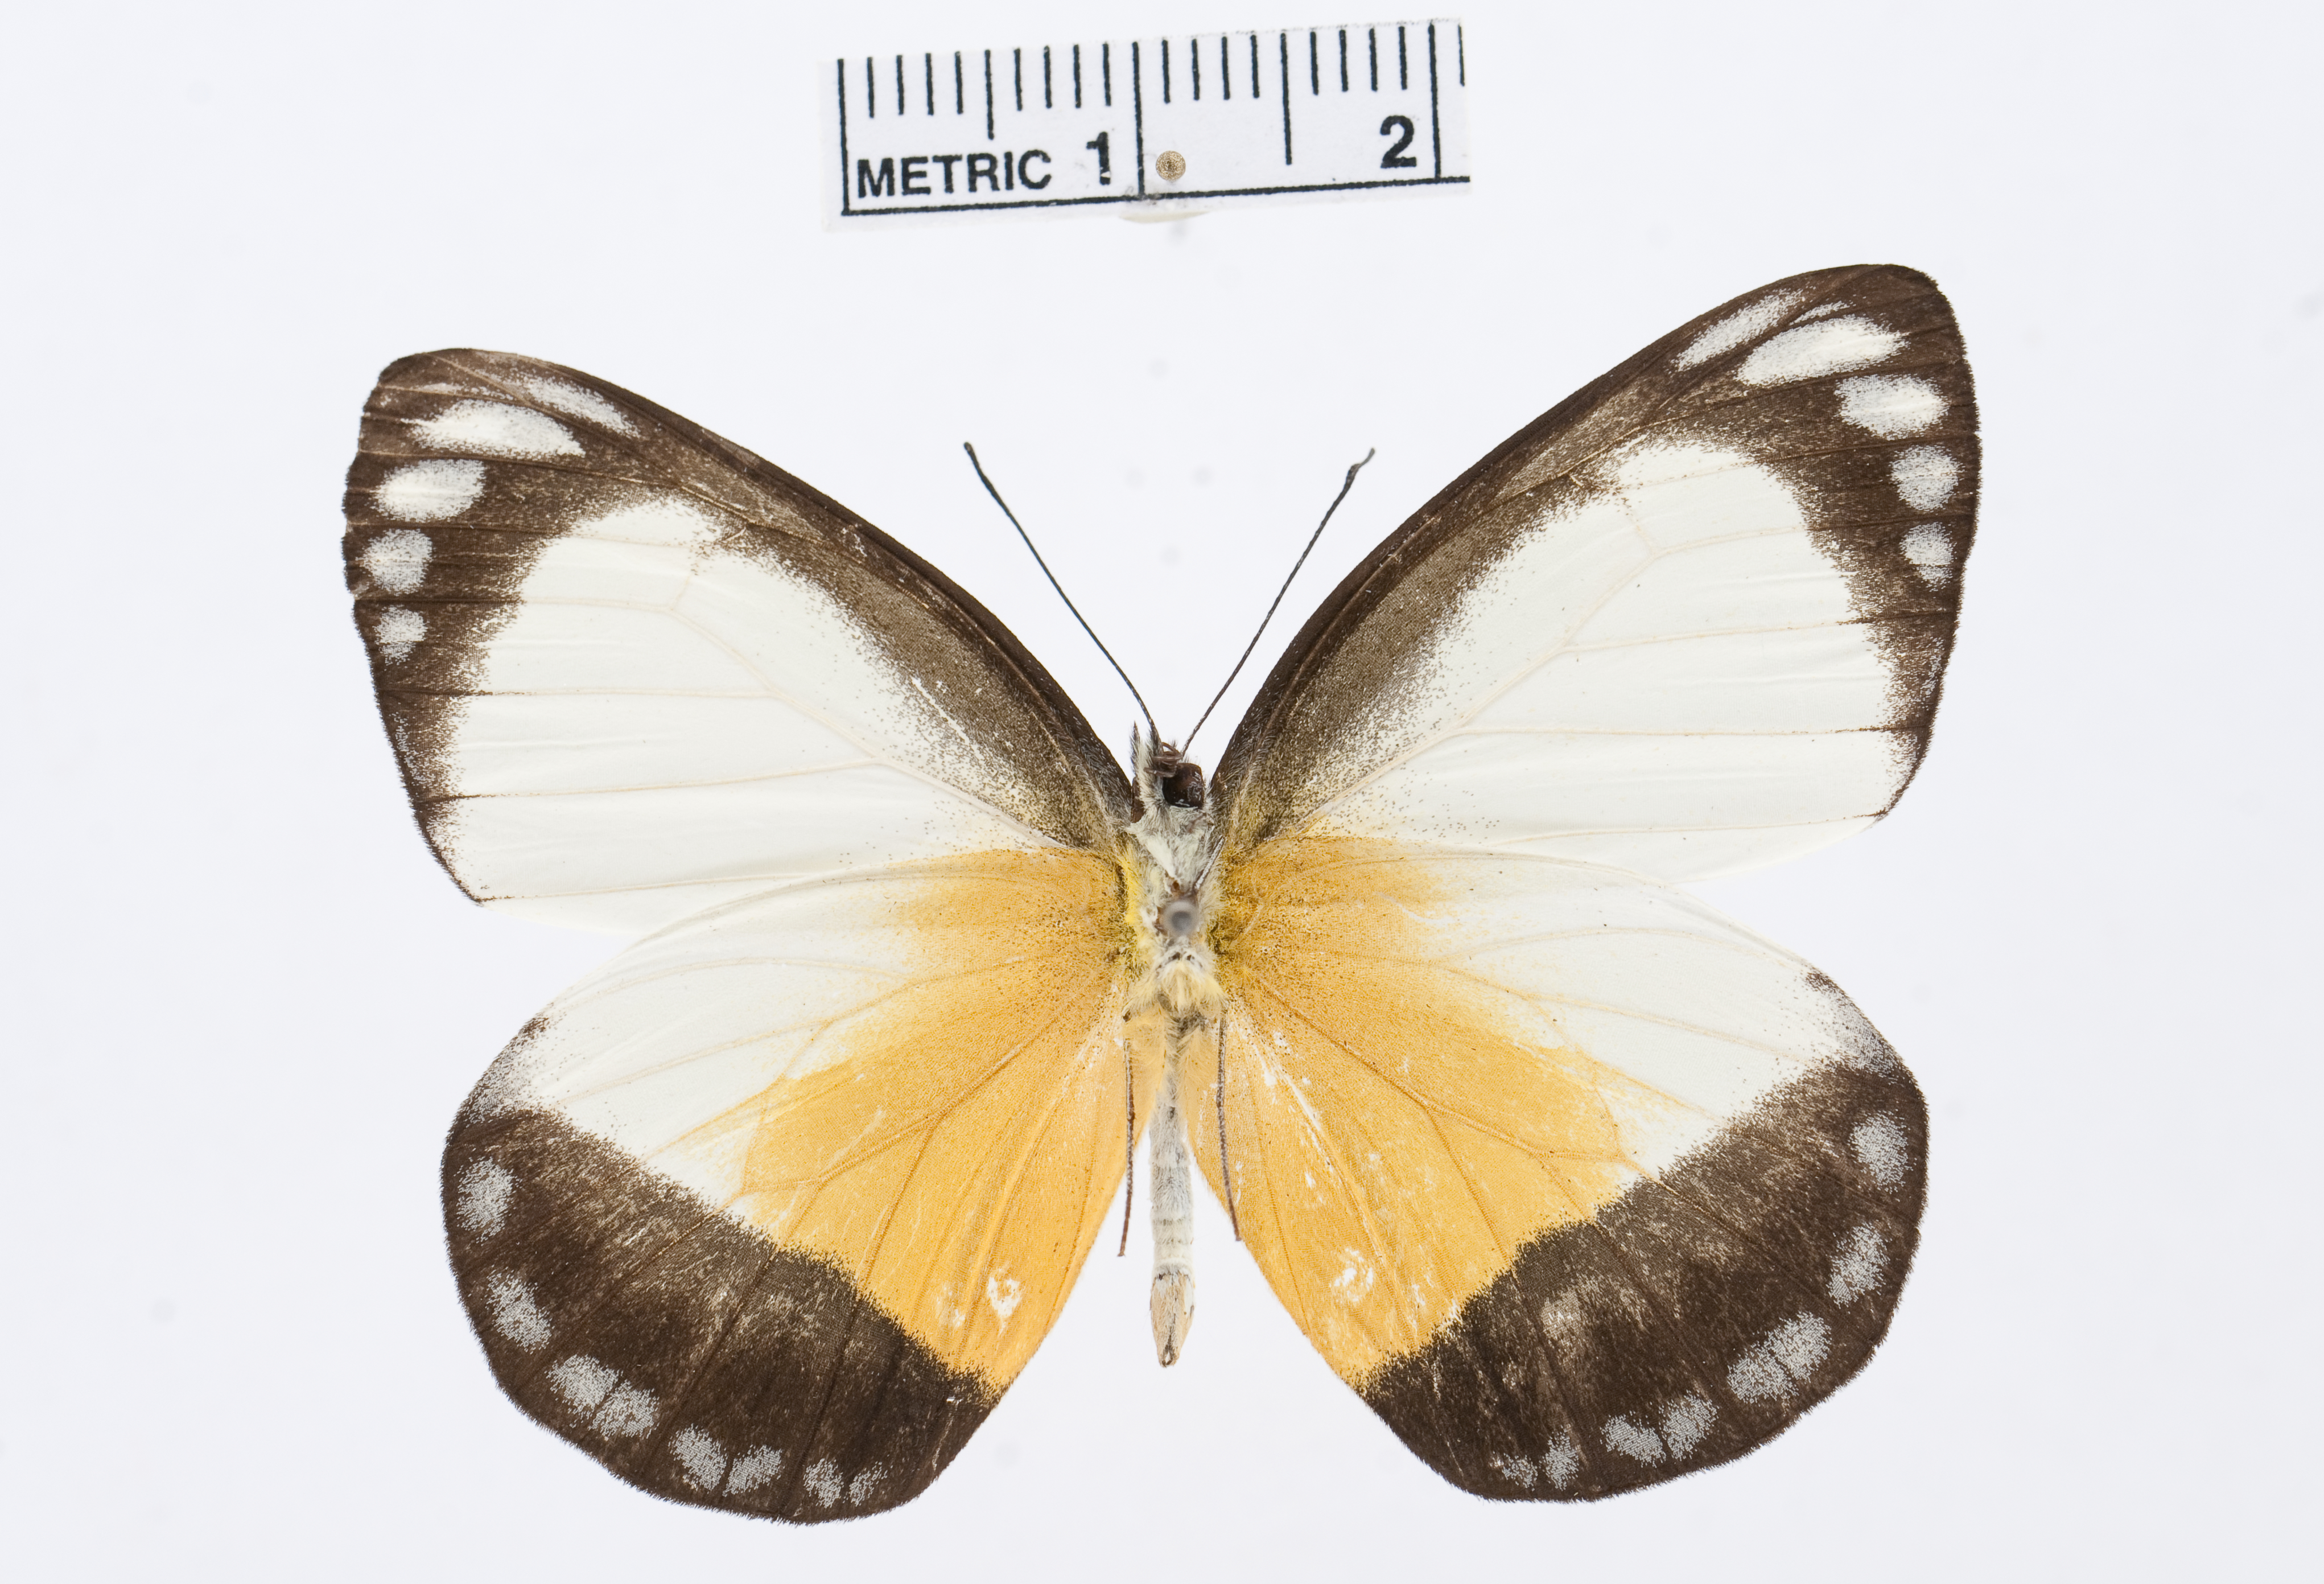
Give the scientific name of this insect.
Delias lytaea
